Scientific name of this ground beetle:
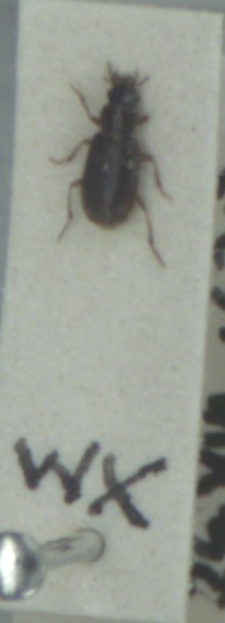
Acupalpus exiguus
